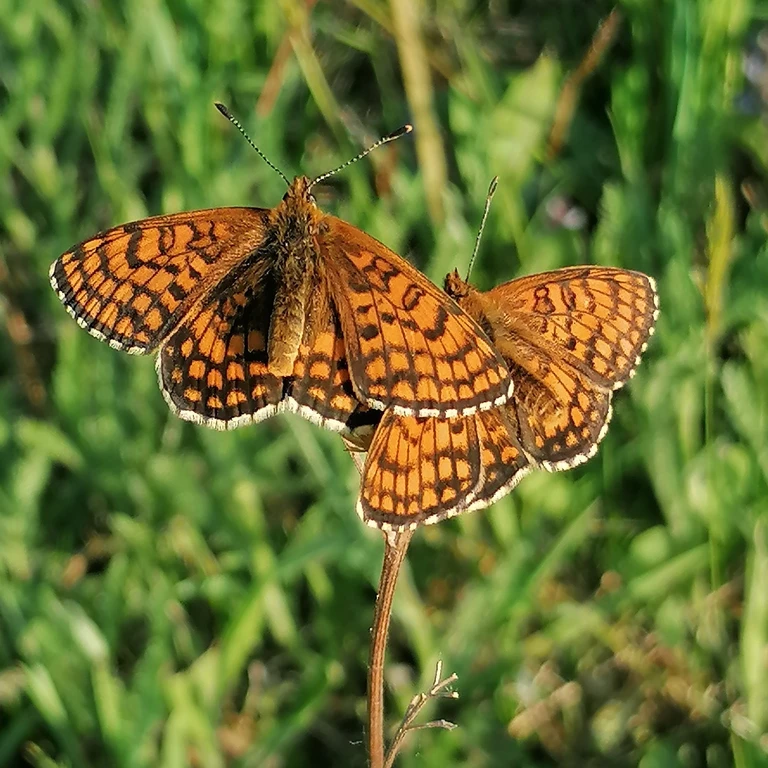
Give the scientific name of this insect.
Melitaea athalia
